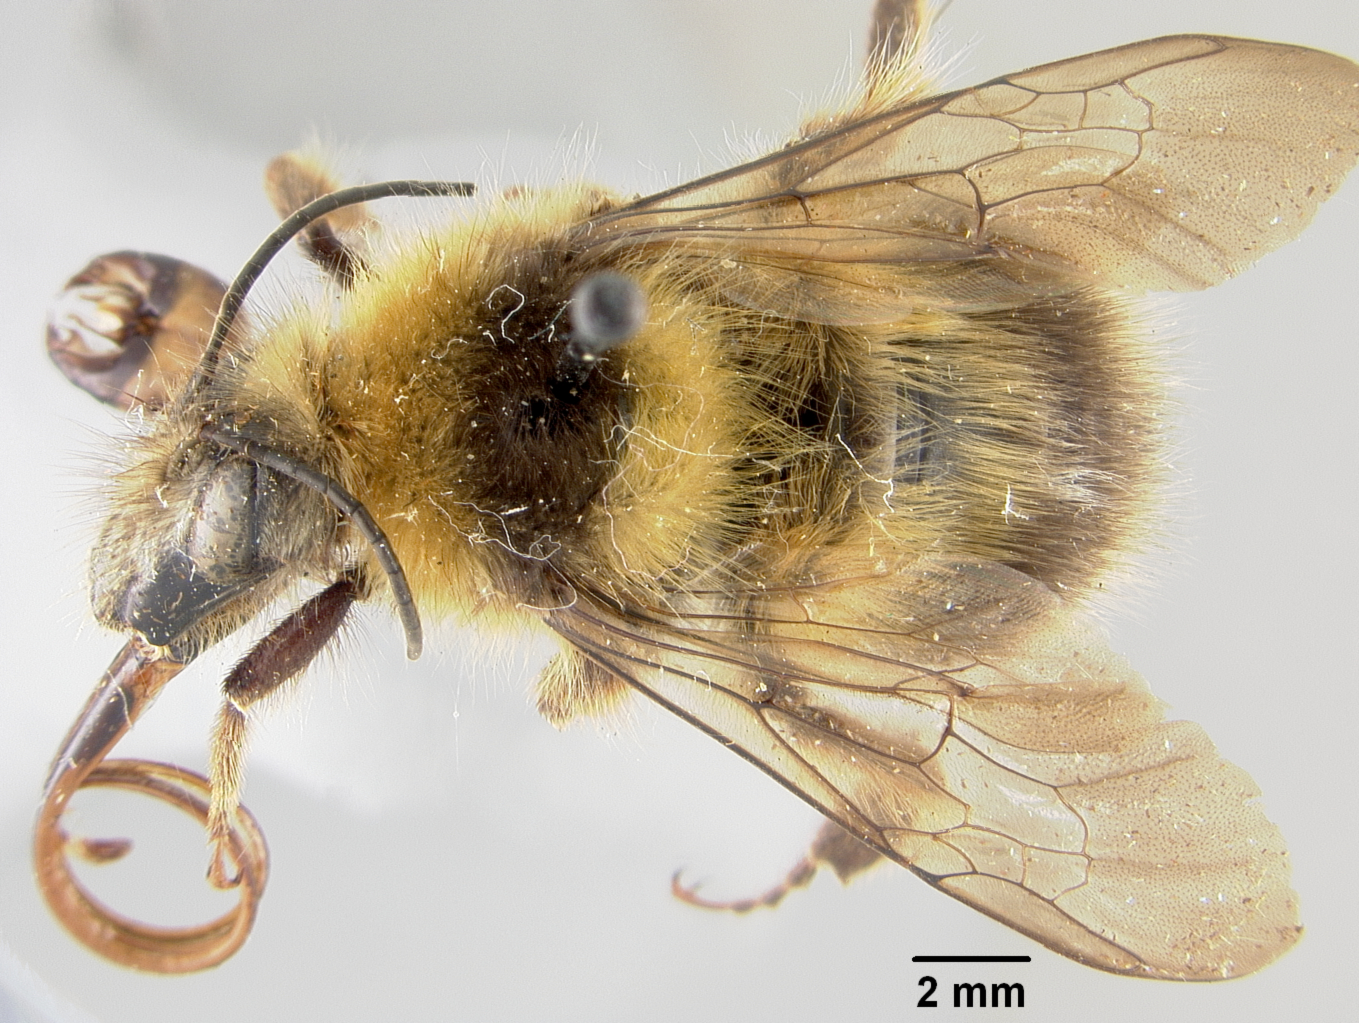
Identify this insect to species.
Bremus religiosus
